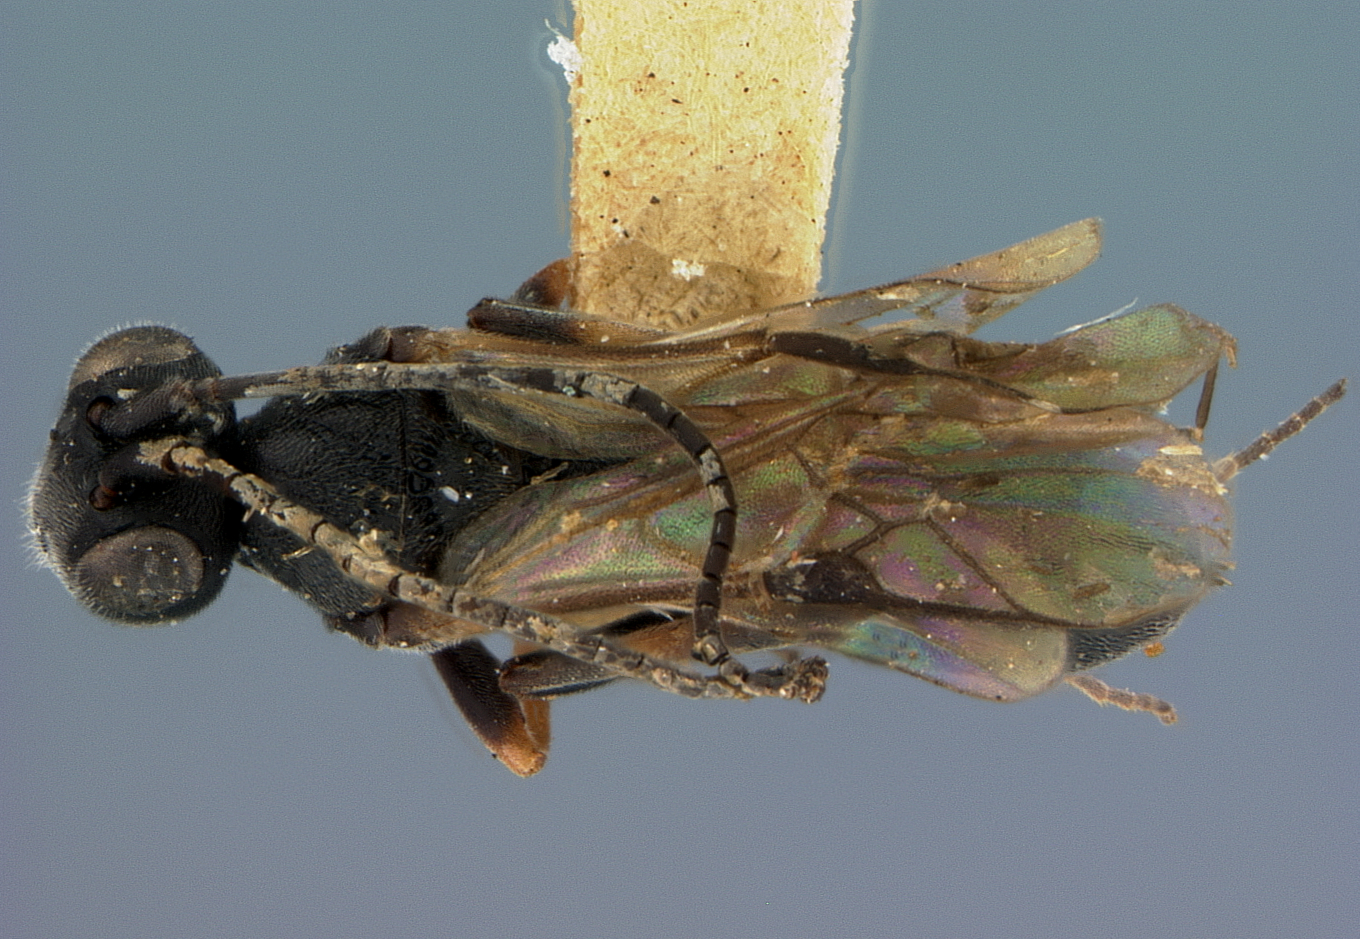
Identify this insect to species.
Chelonus suturalis
